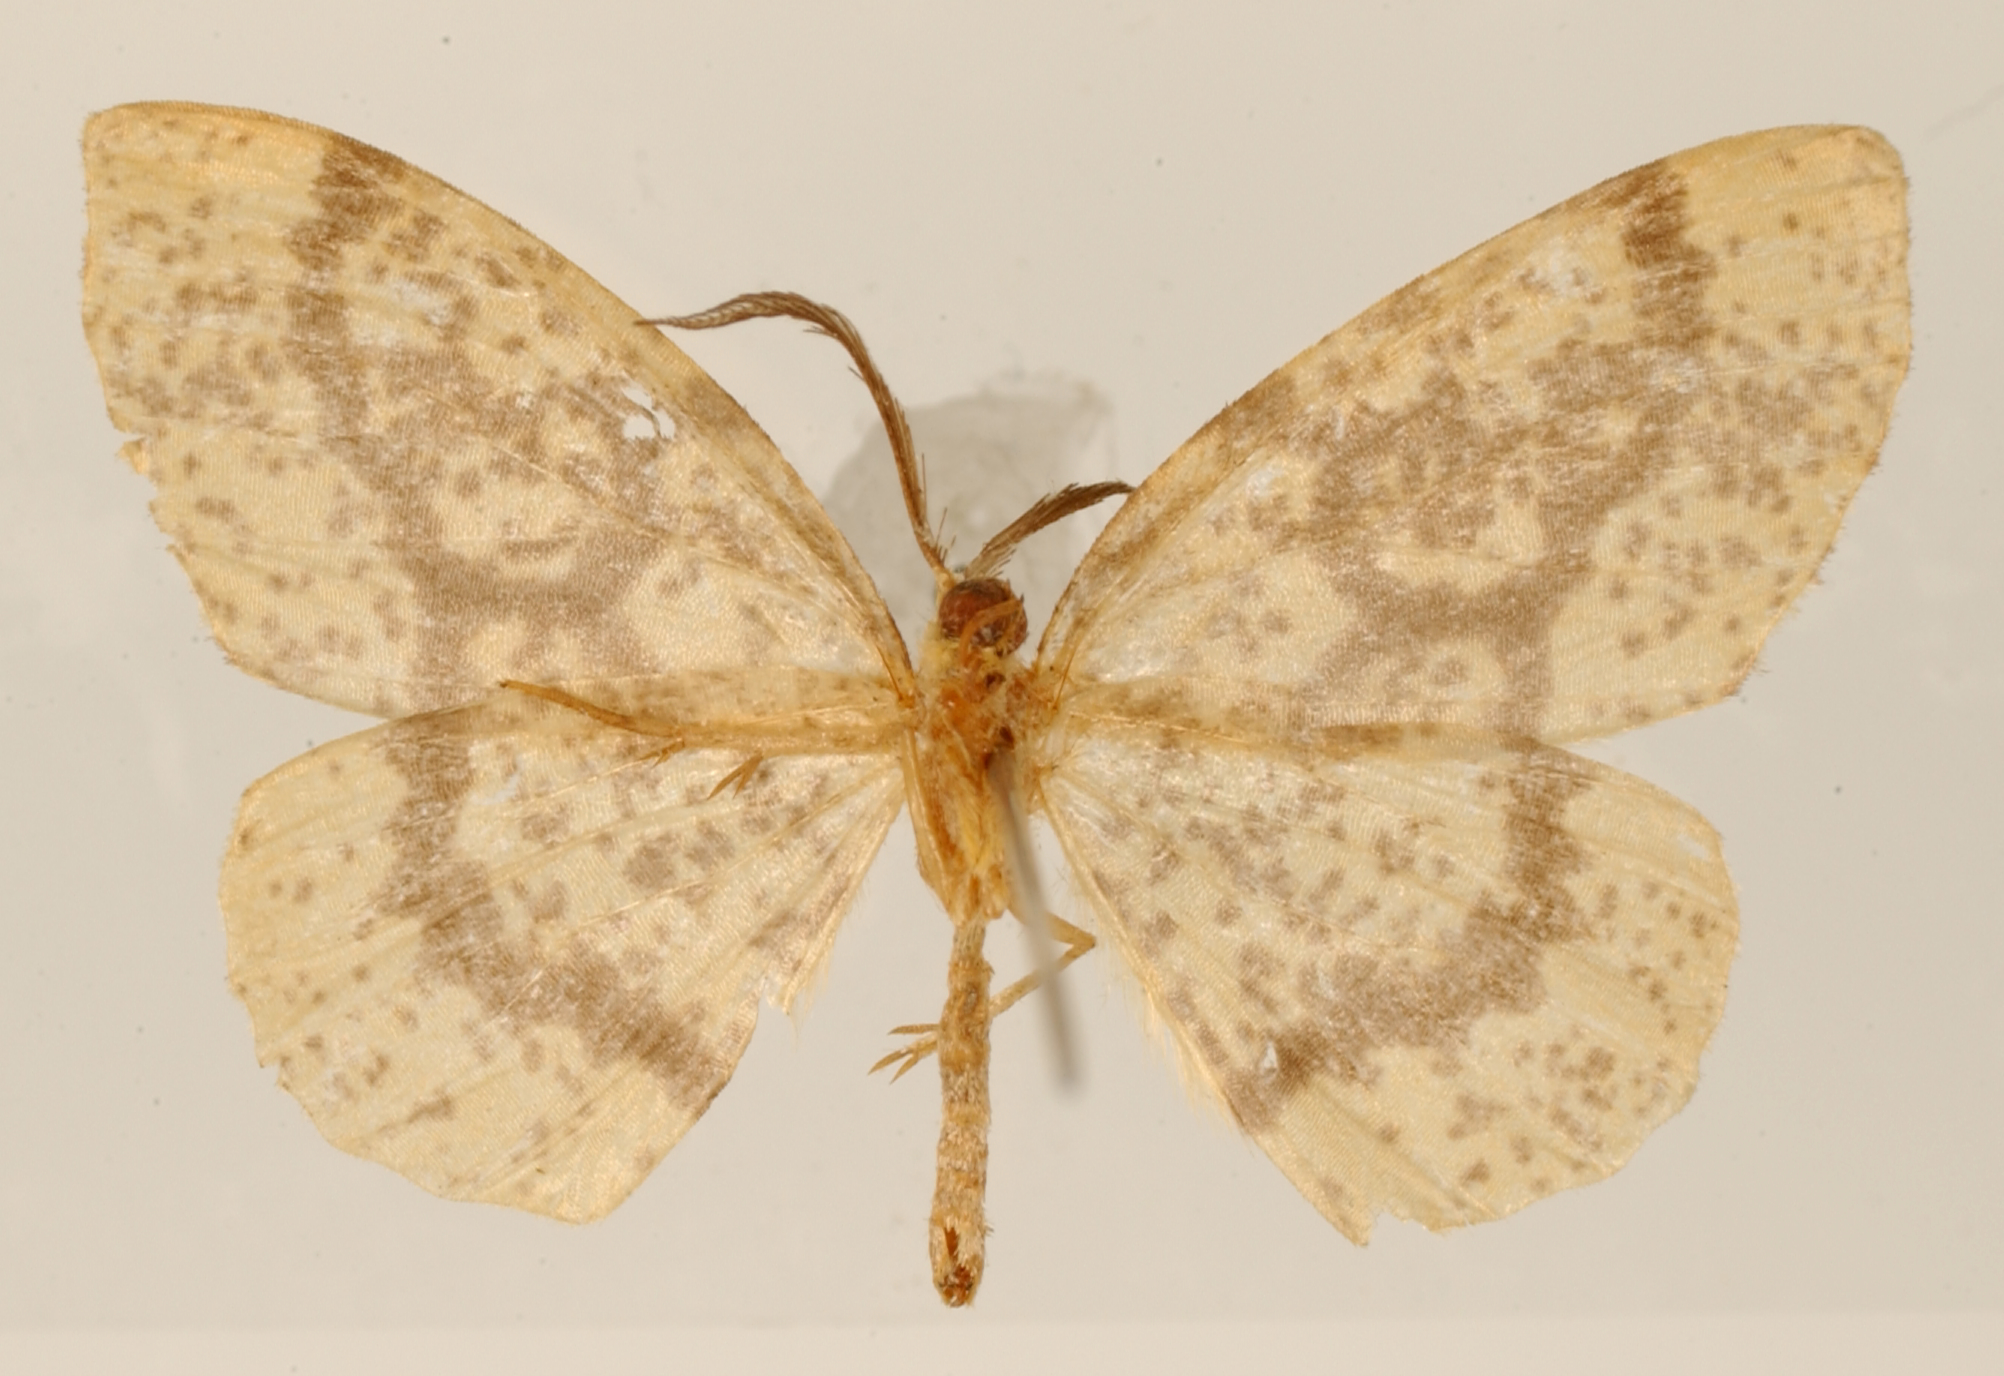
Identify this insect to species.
Therina pardiria
